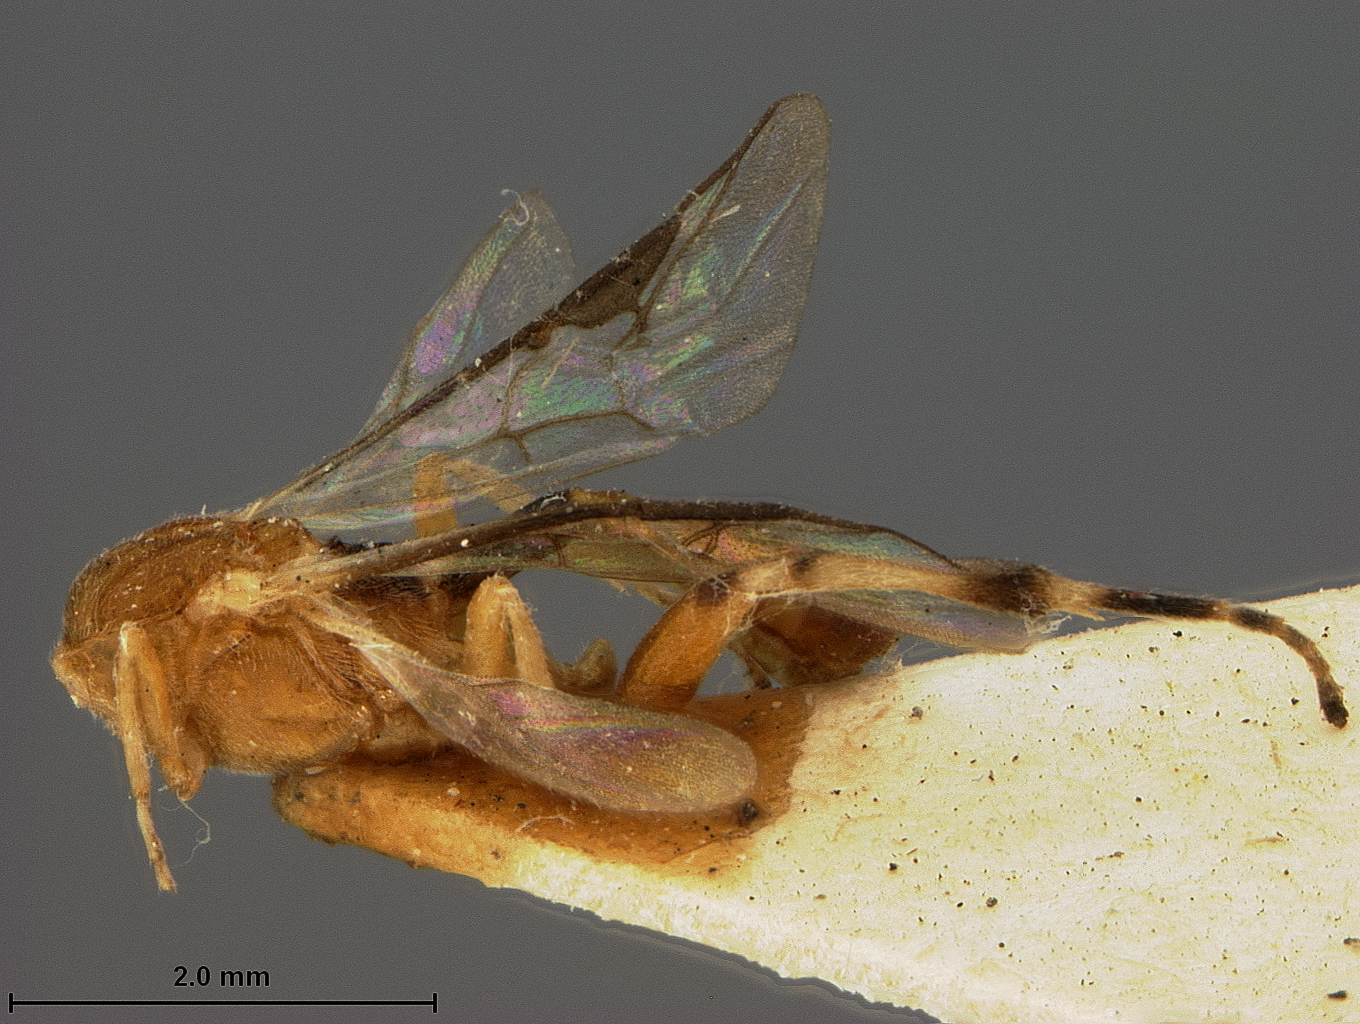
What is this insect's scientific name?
Microdus grapholithae
